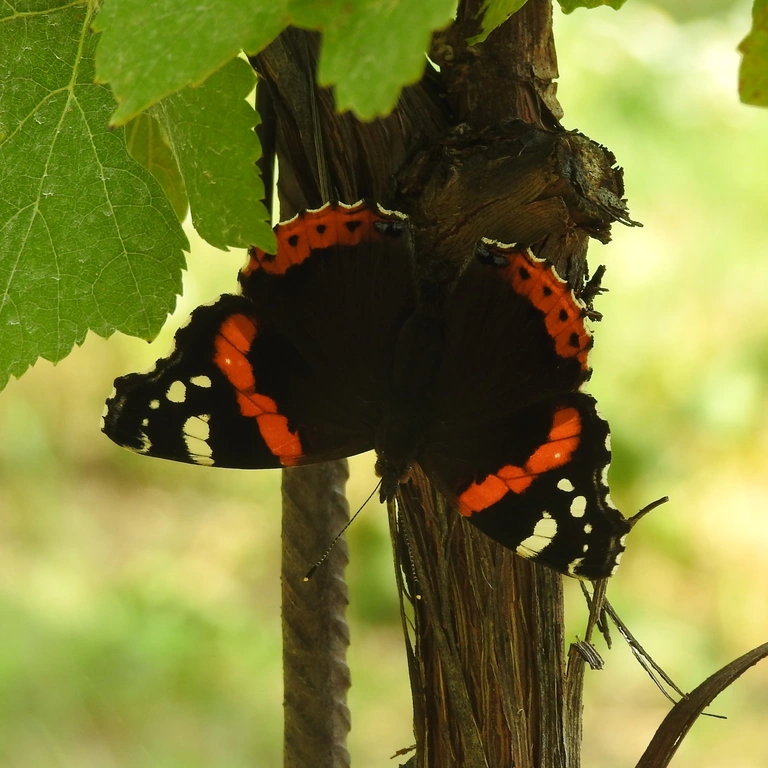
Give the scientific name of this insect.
Vanessa atalanta
